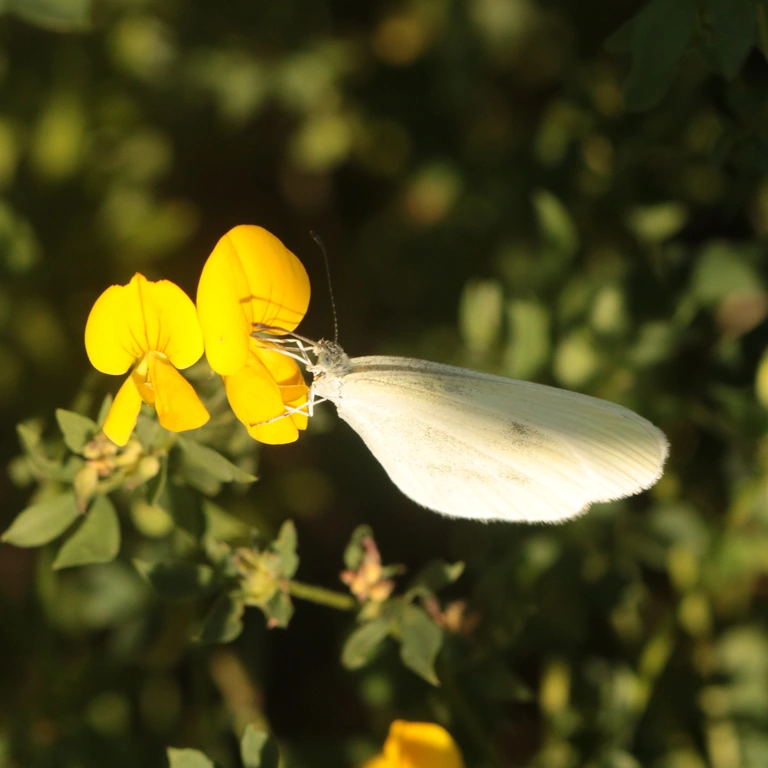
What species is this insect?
Leptidea sinapis/juvernica
